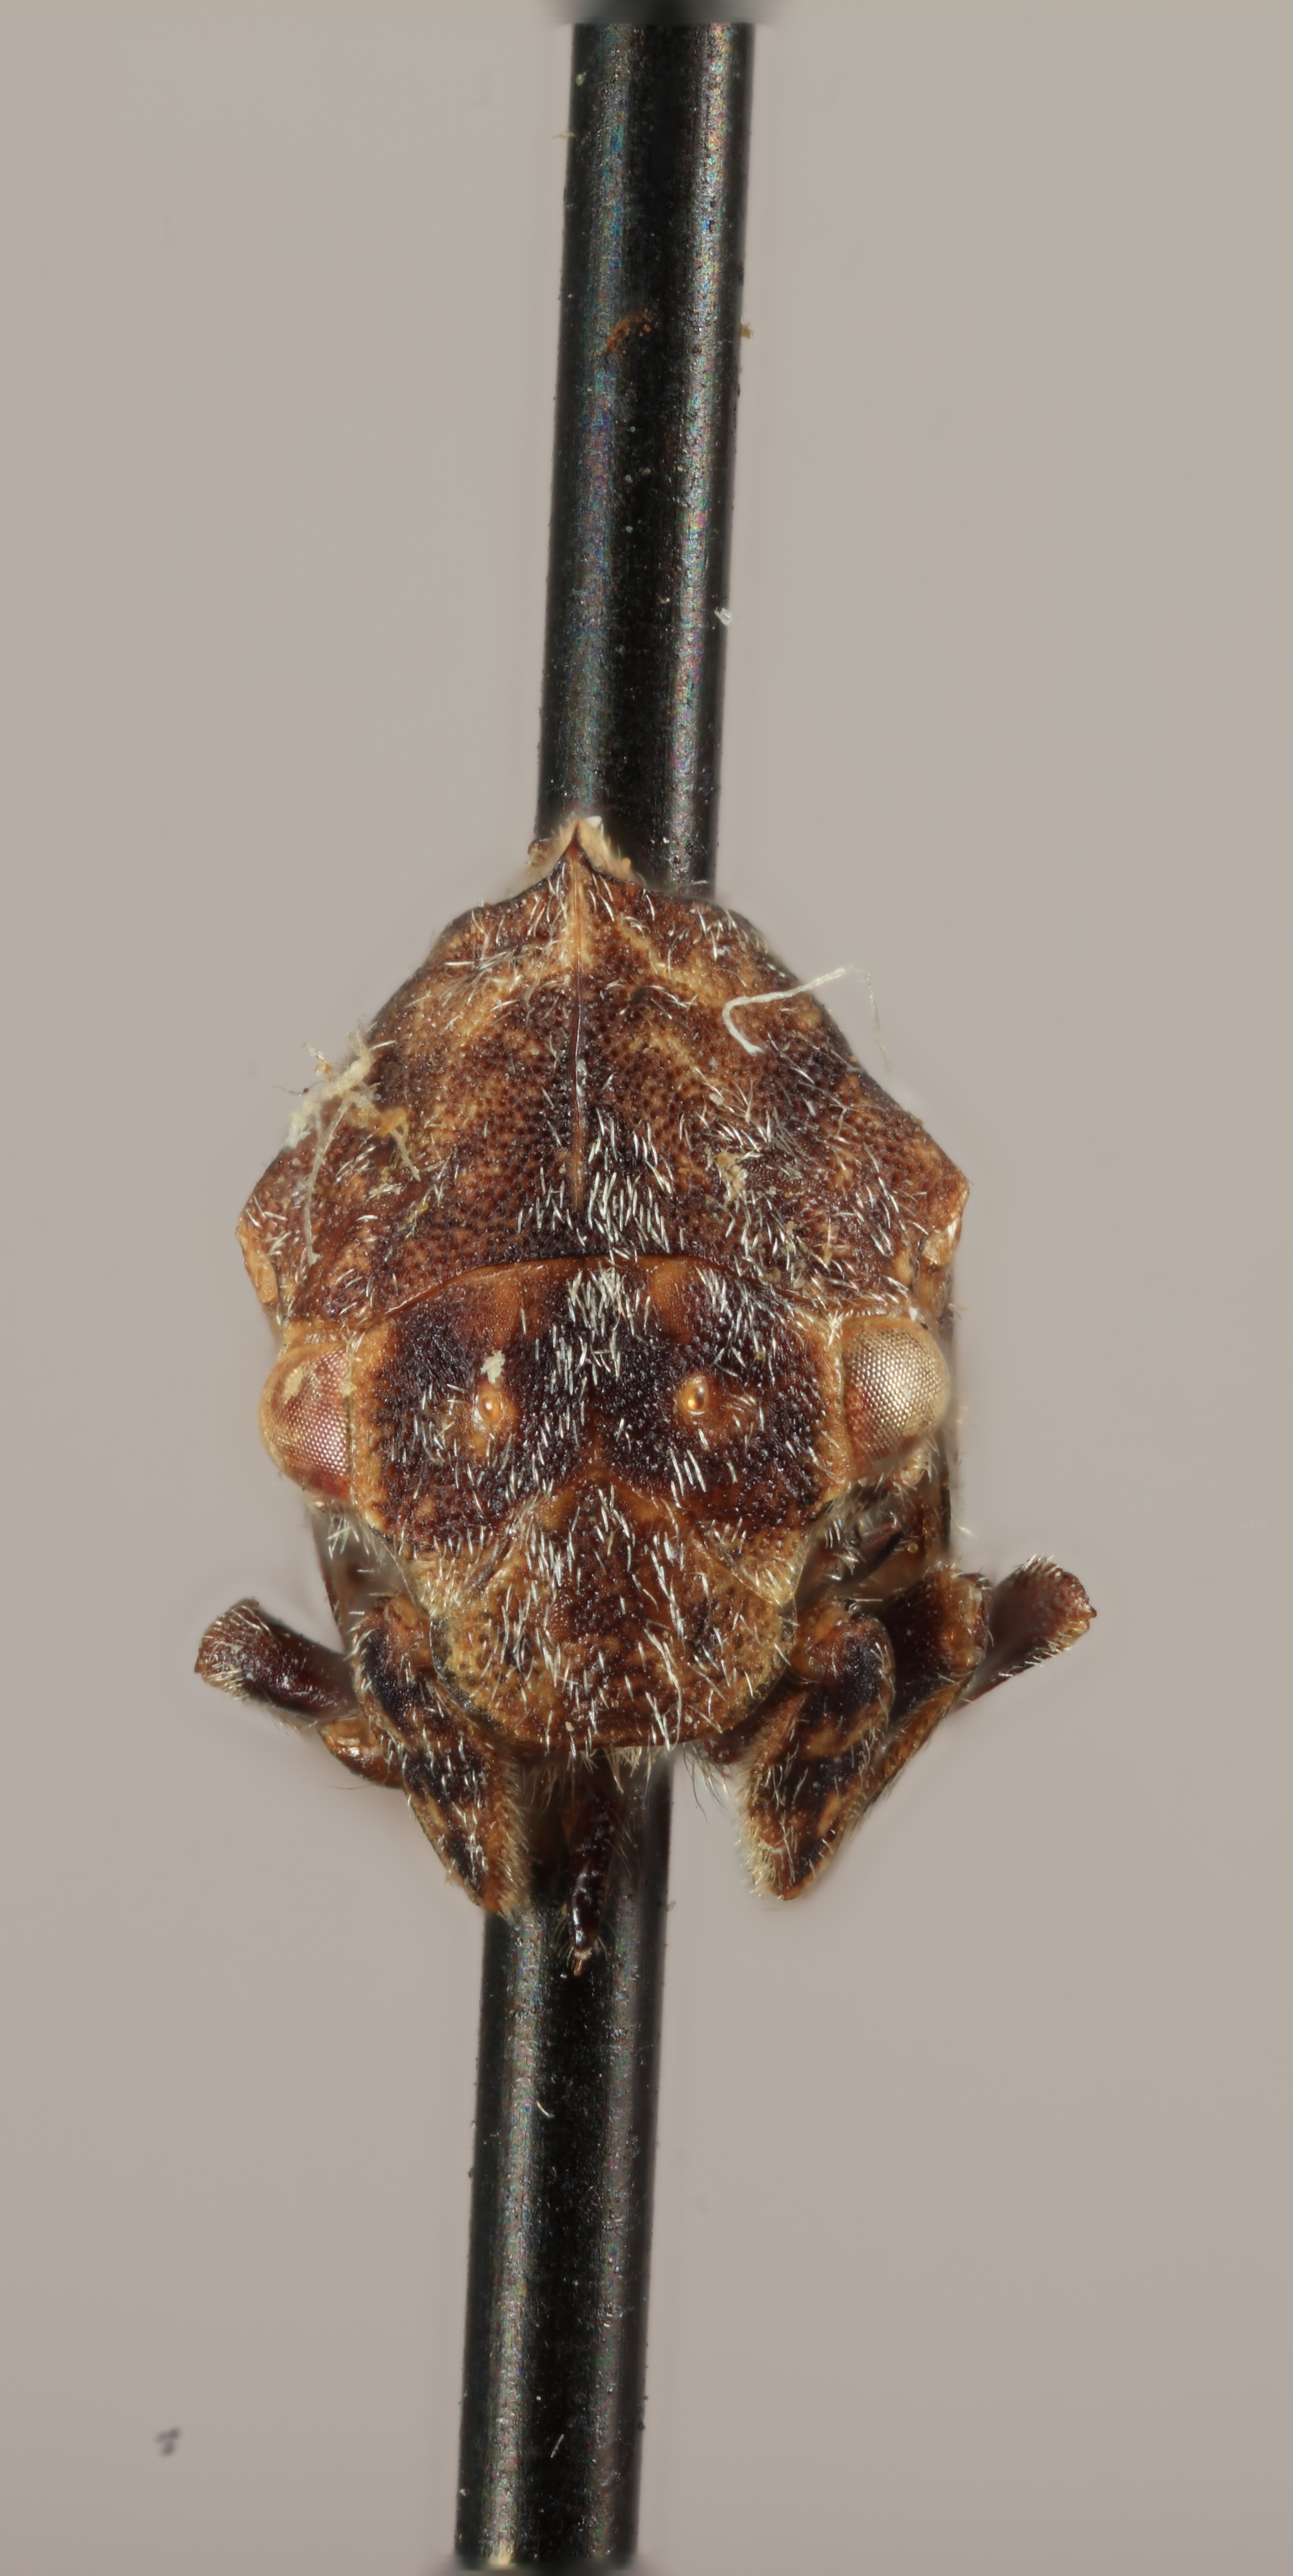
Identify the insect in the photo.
Lesioscyta trinotata
